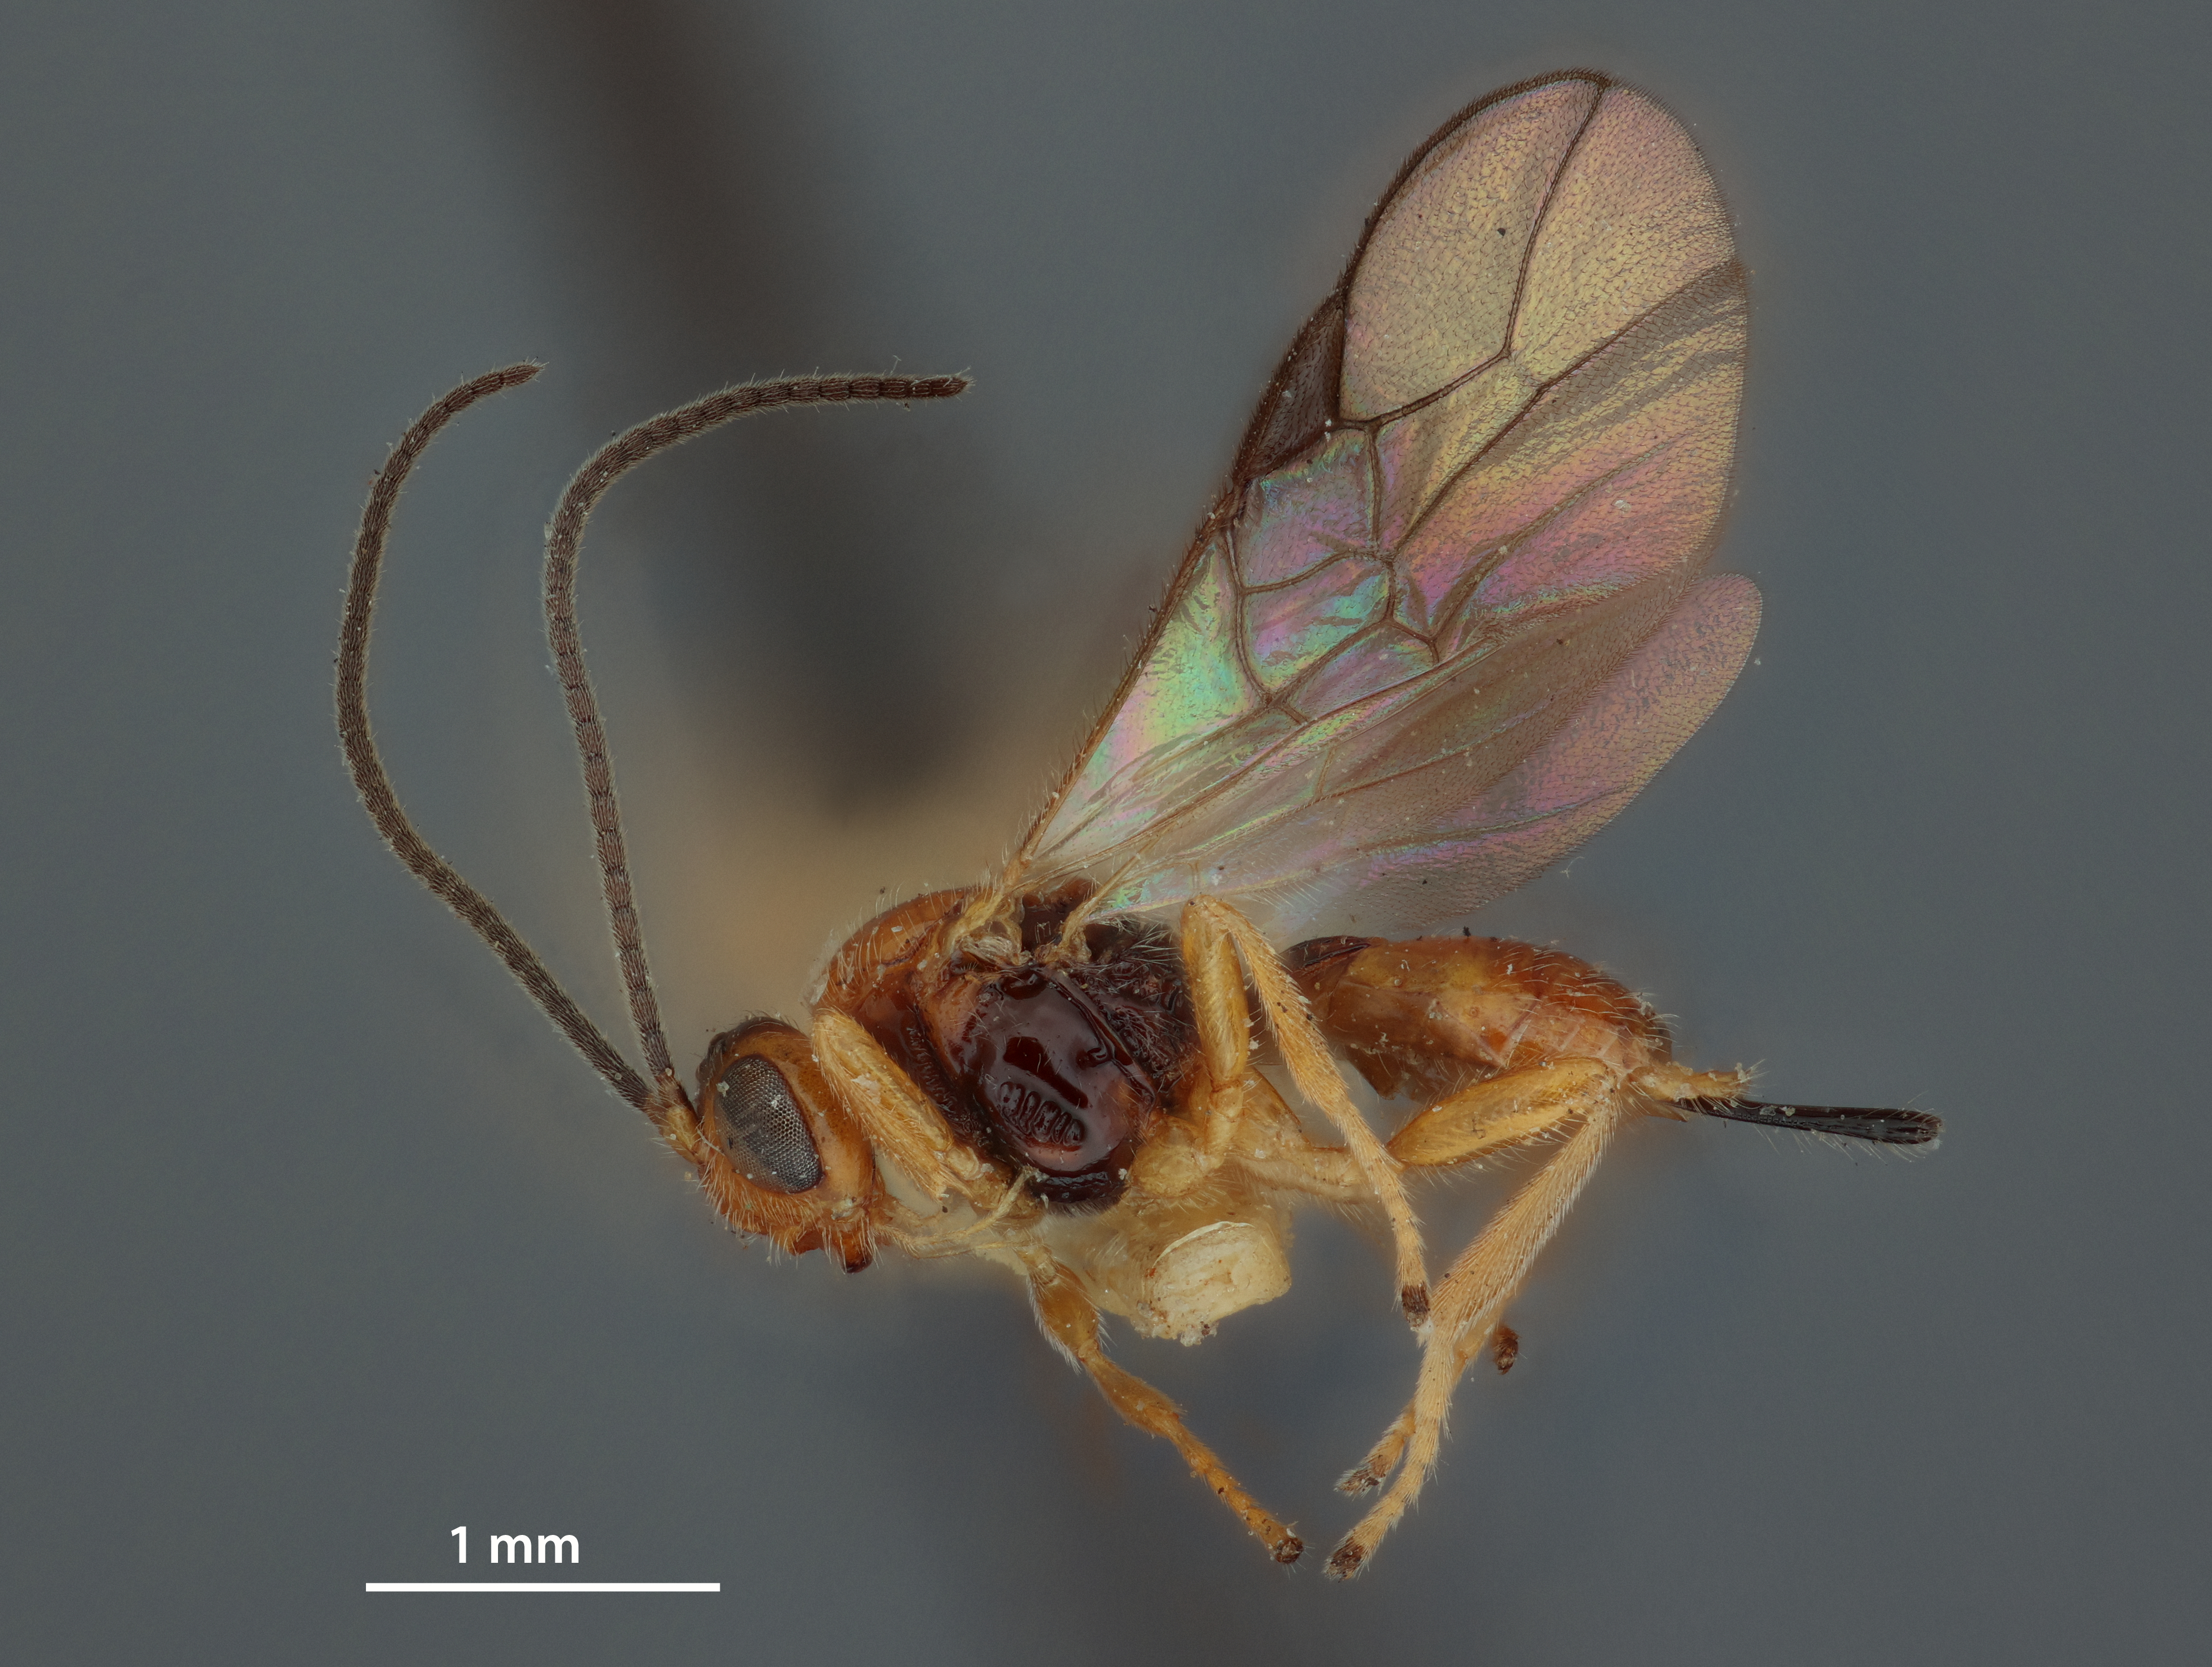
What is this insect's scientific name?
Opius lectus
